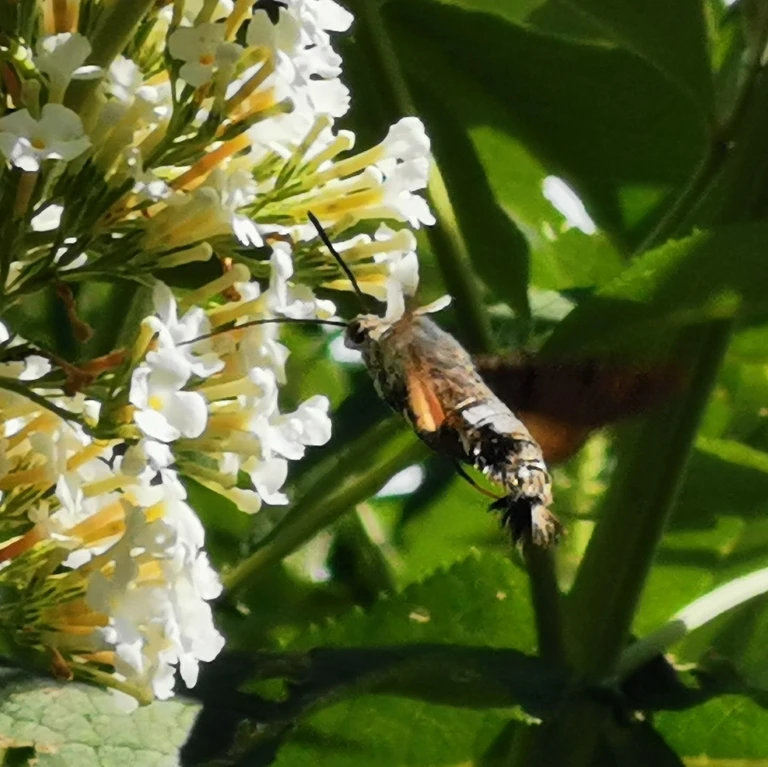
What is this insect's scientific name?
Macroglossum stellatarum
